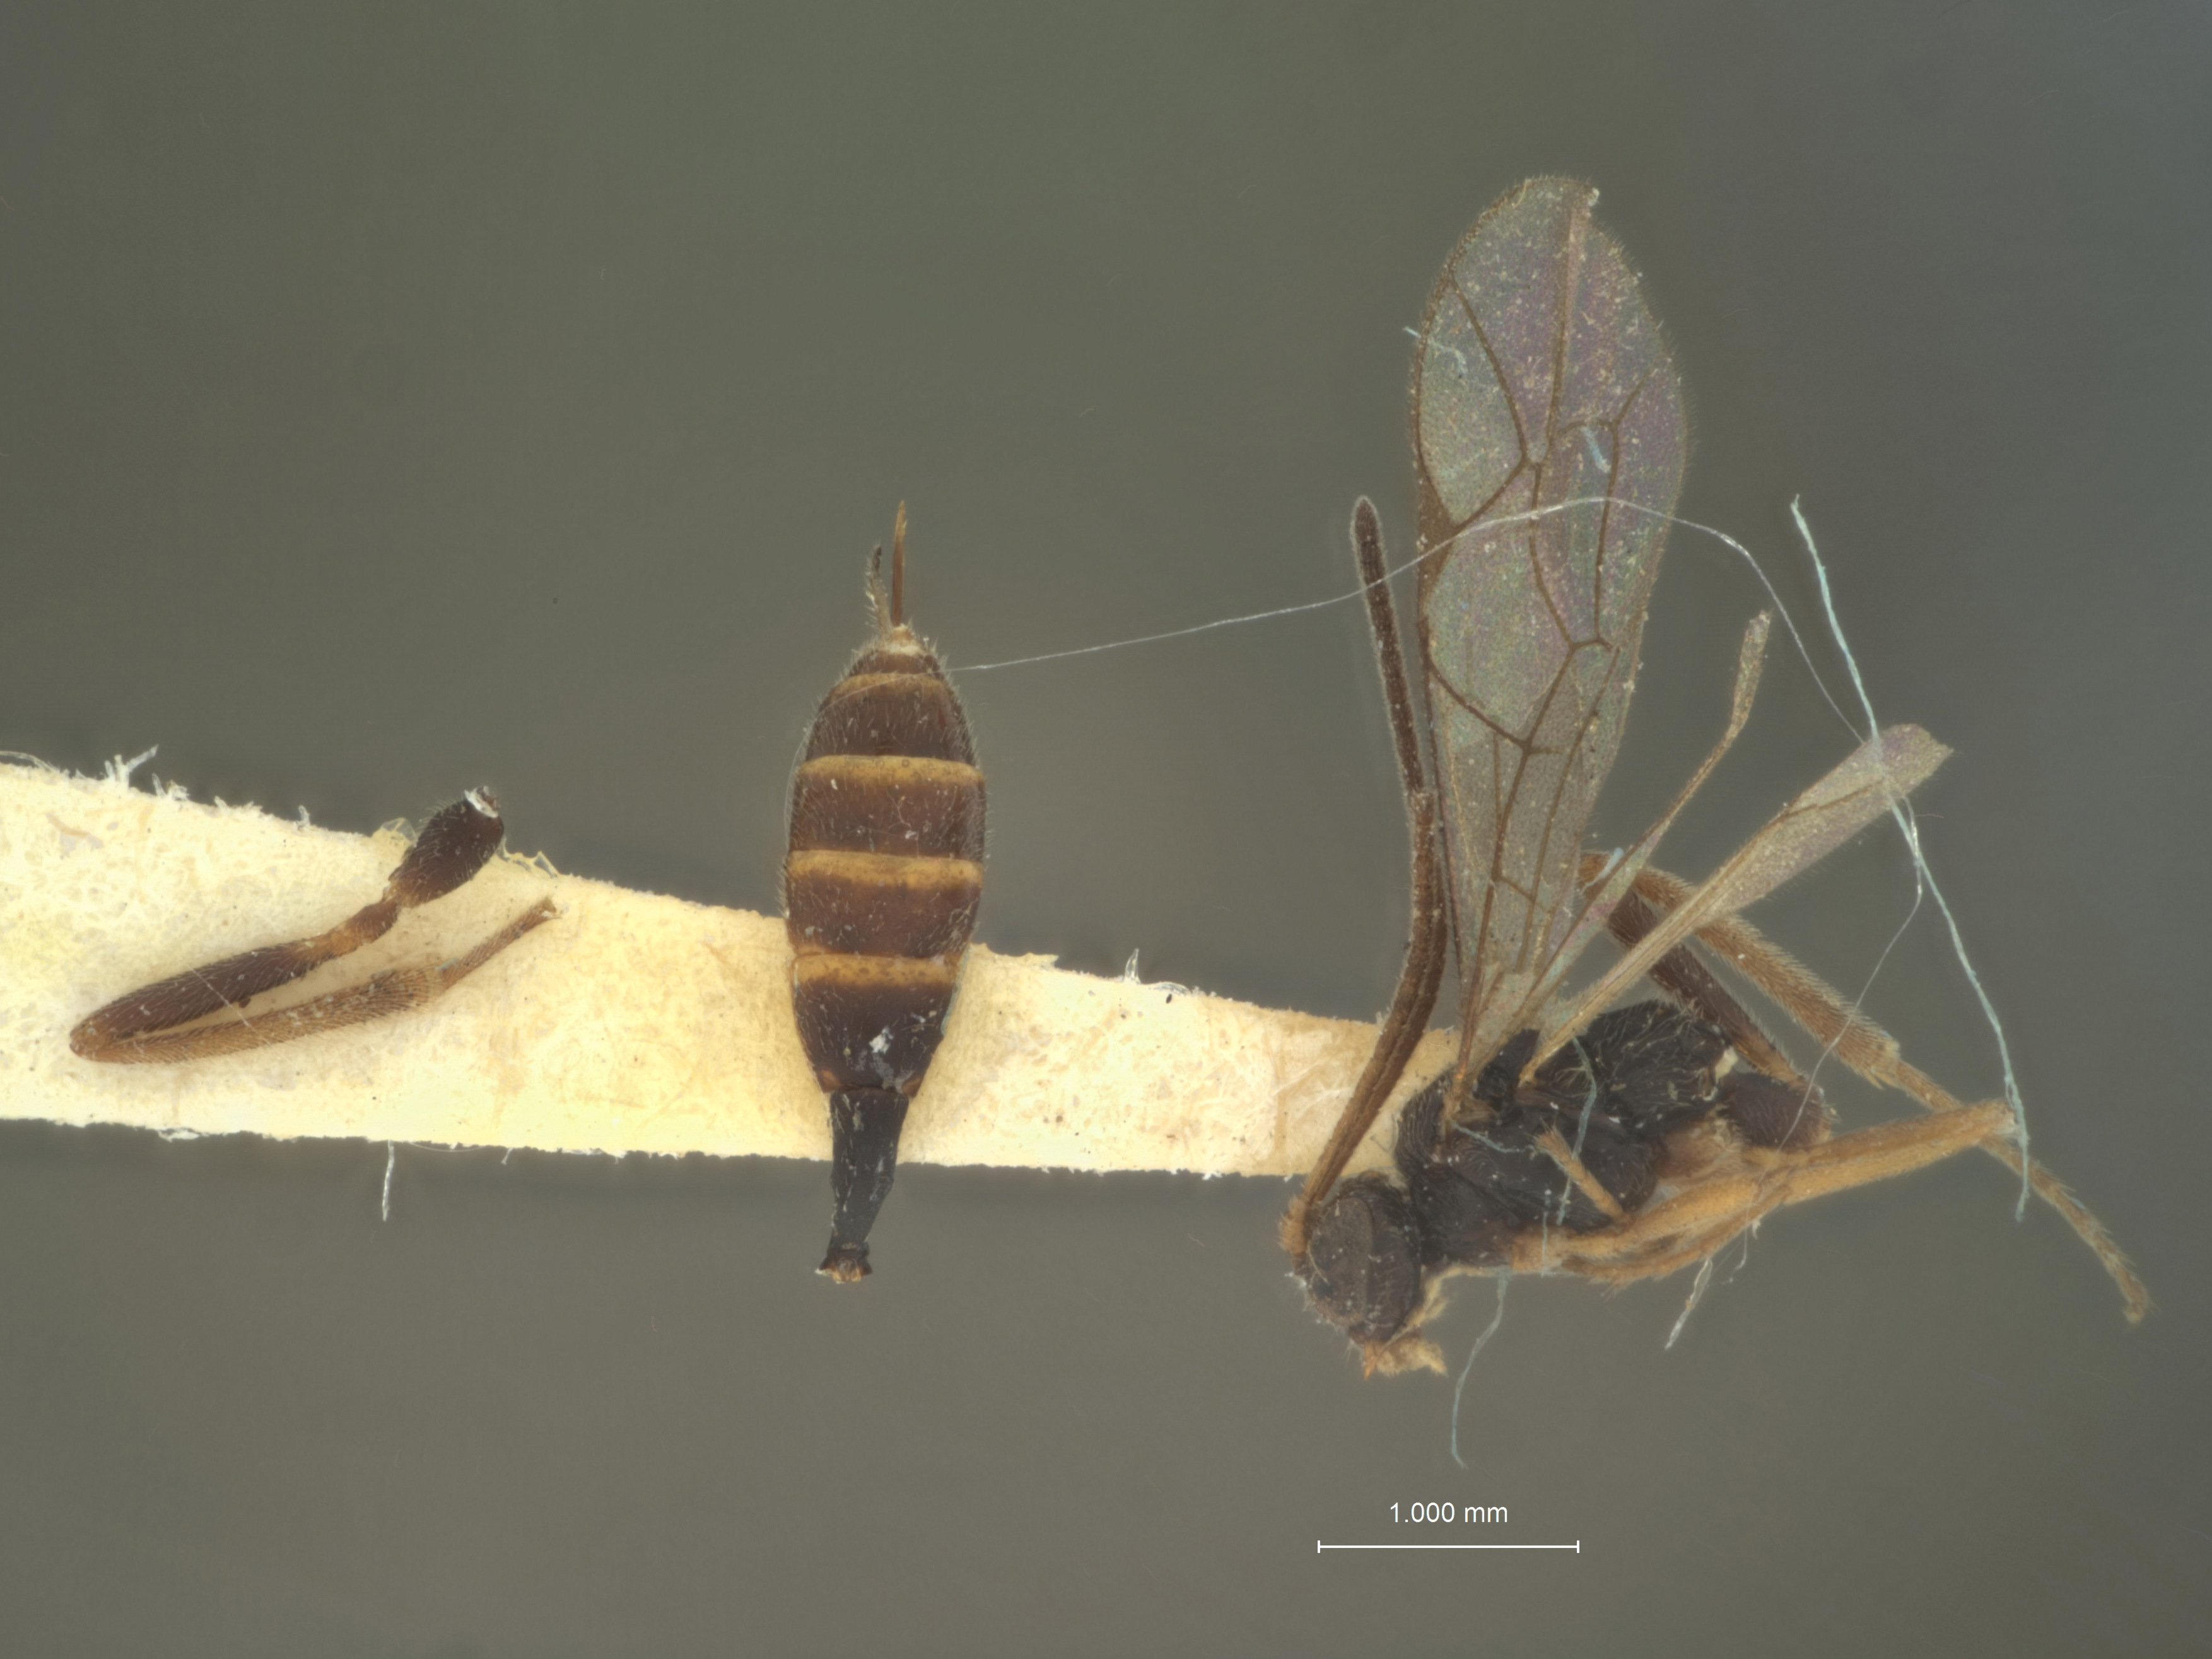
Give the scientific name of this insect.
Catastenus trifasciatus
